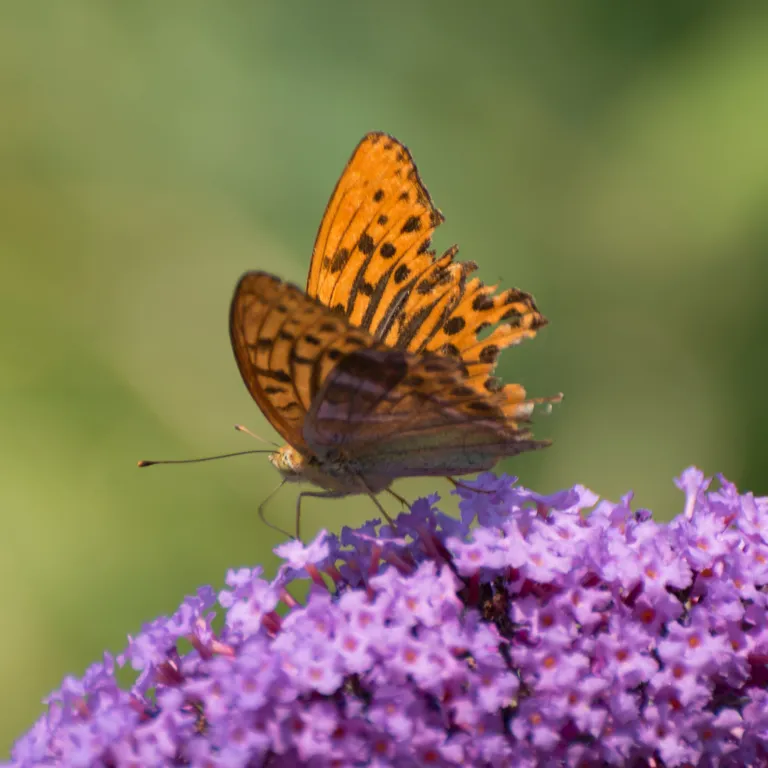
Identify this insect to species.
Argynnis paphia
